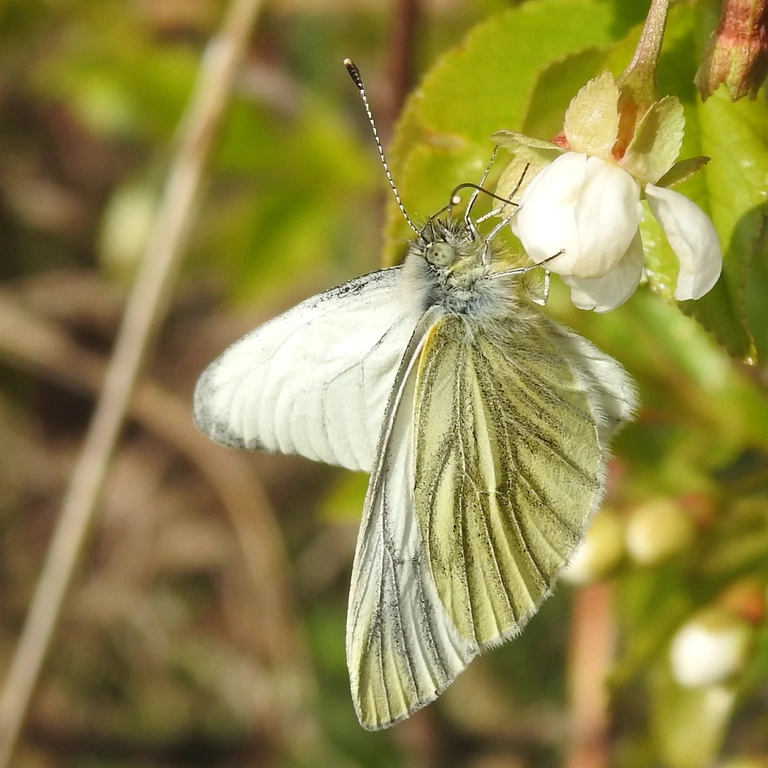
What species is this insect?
Pieris napi
